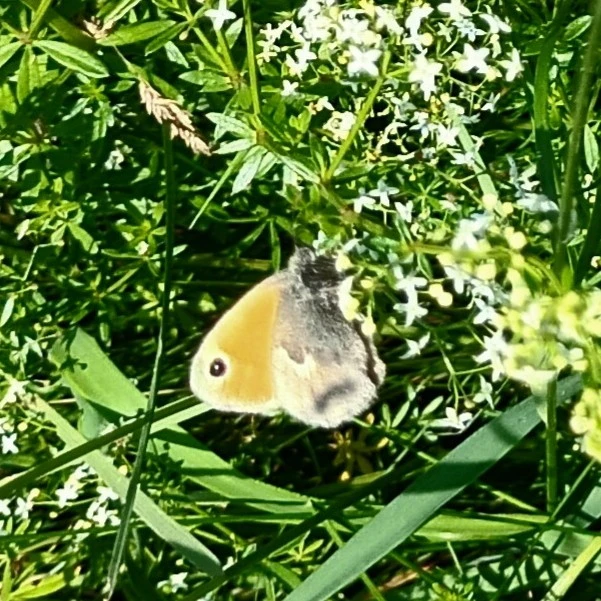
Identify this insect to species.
Coenonympha pamphilus
